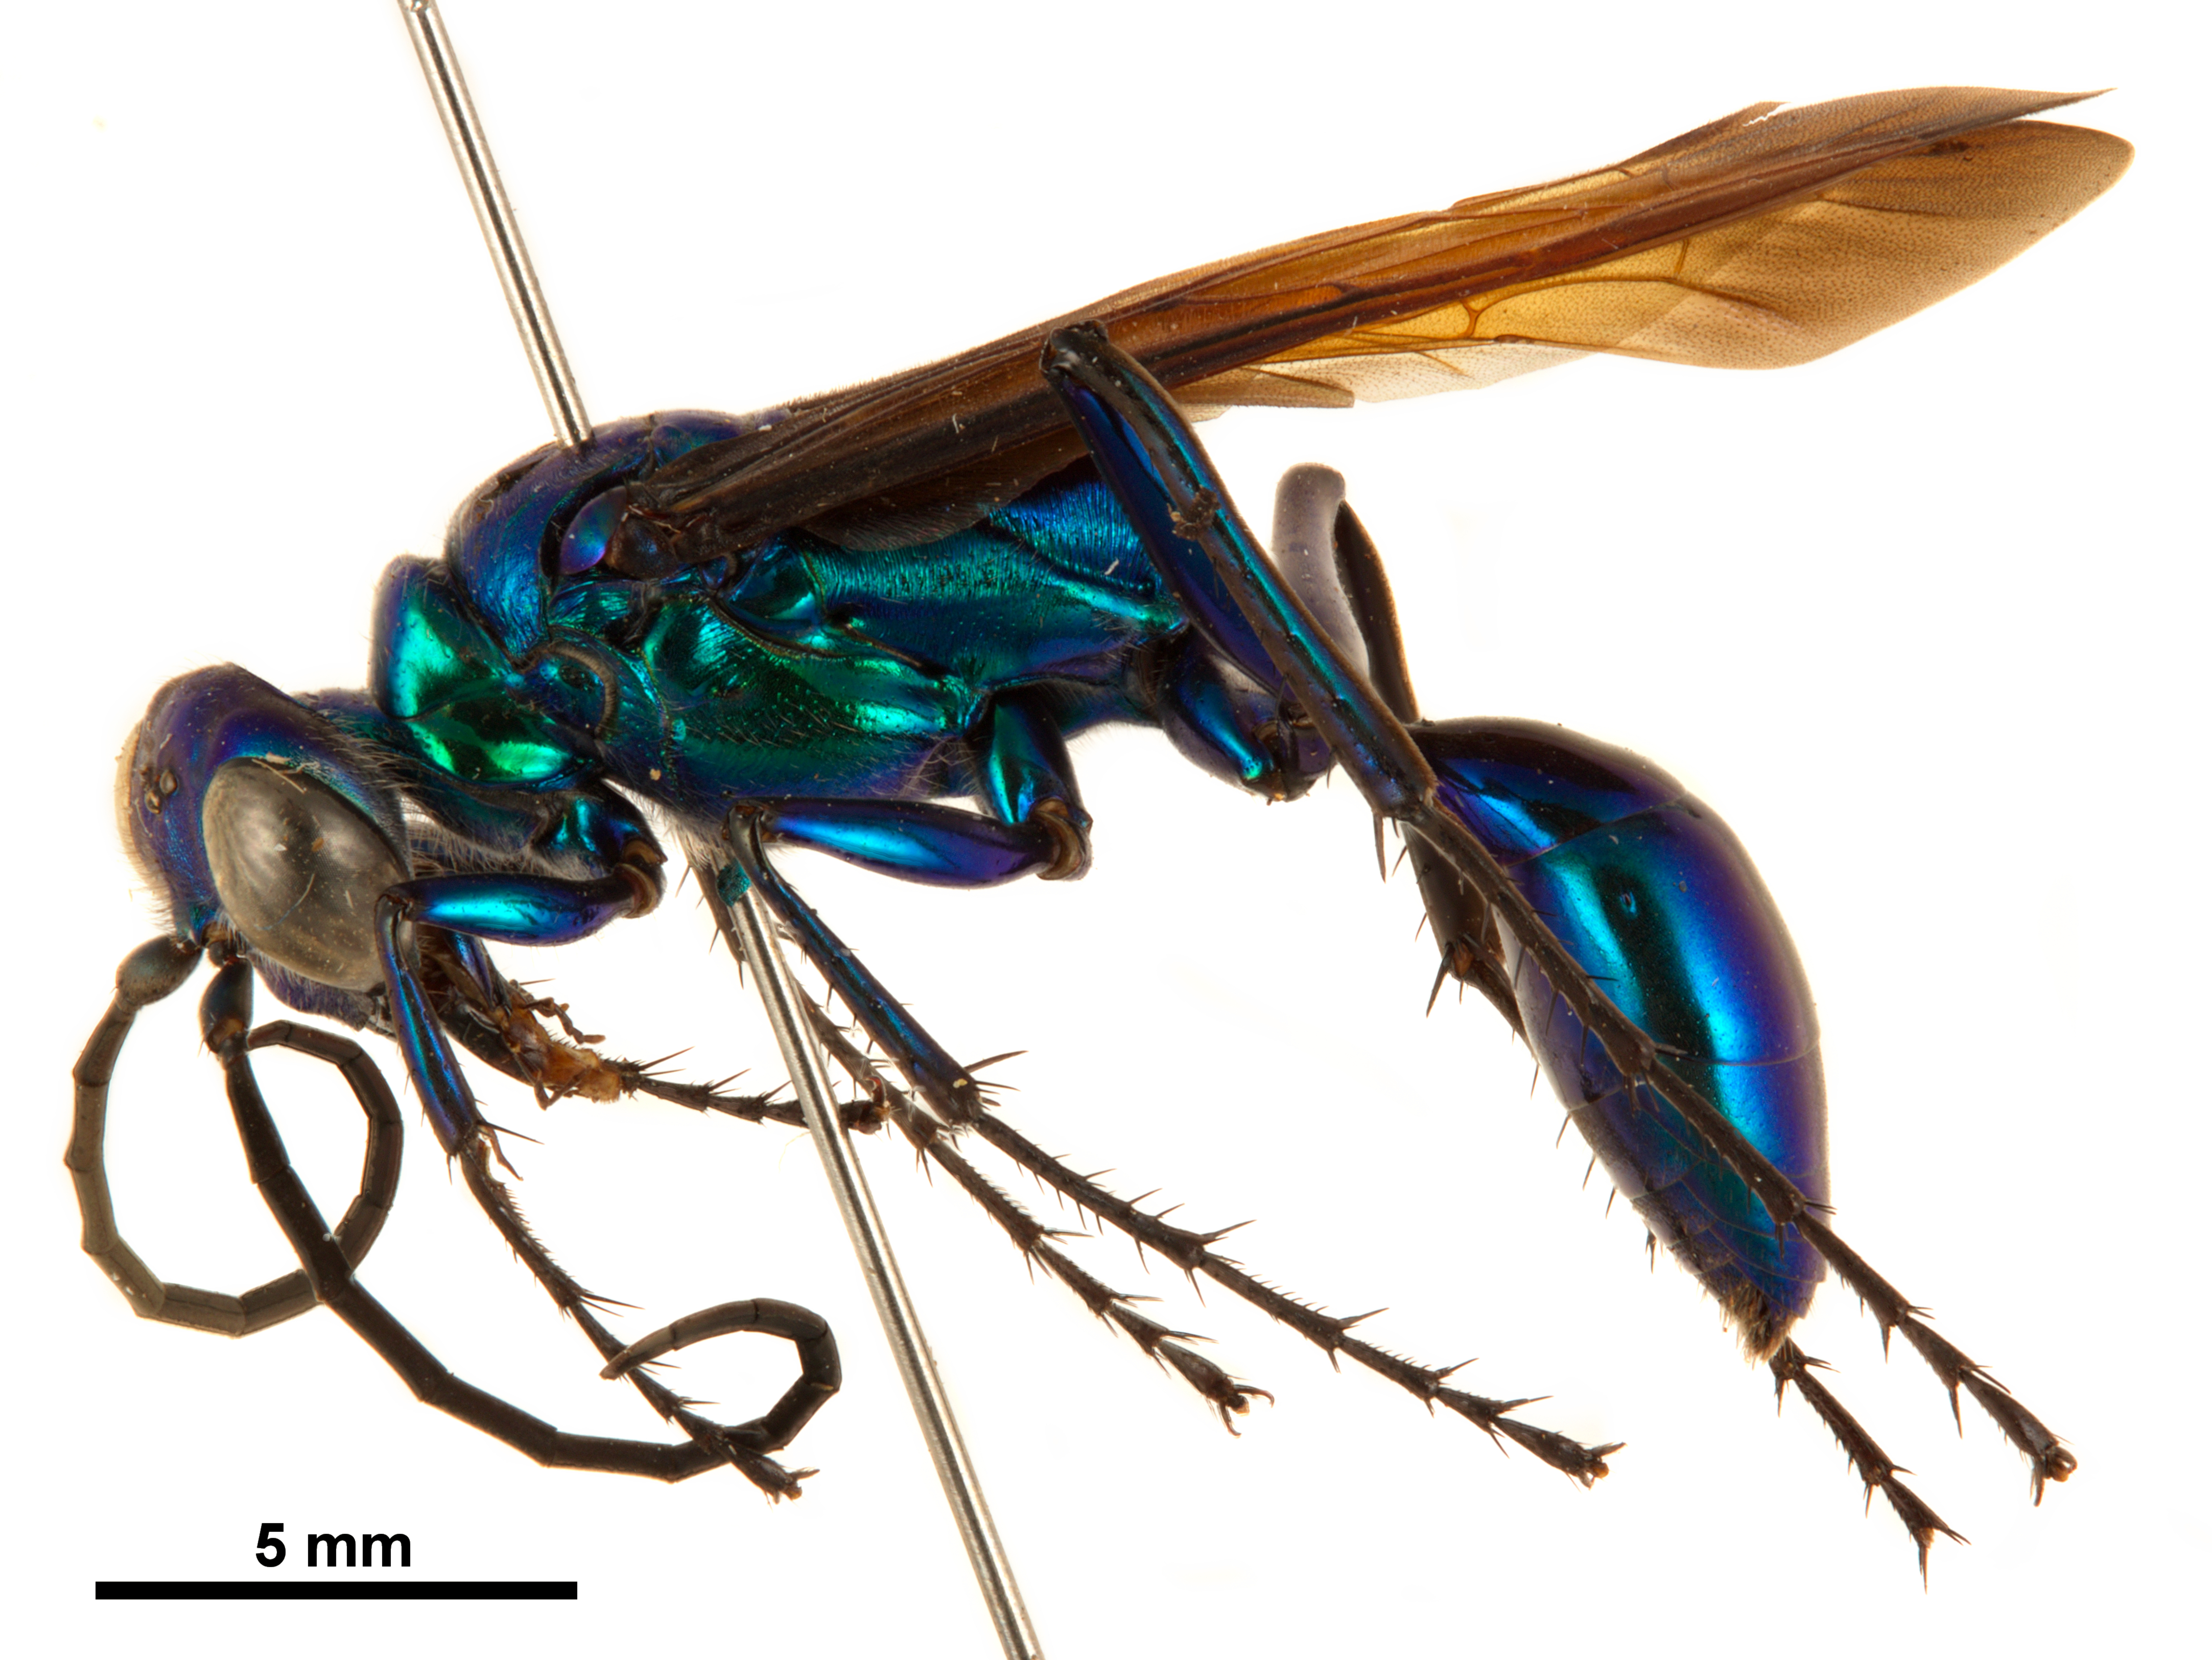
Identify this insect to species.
Chlorion lobatum
